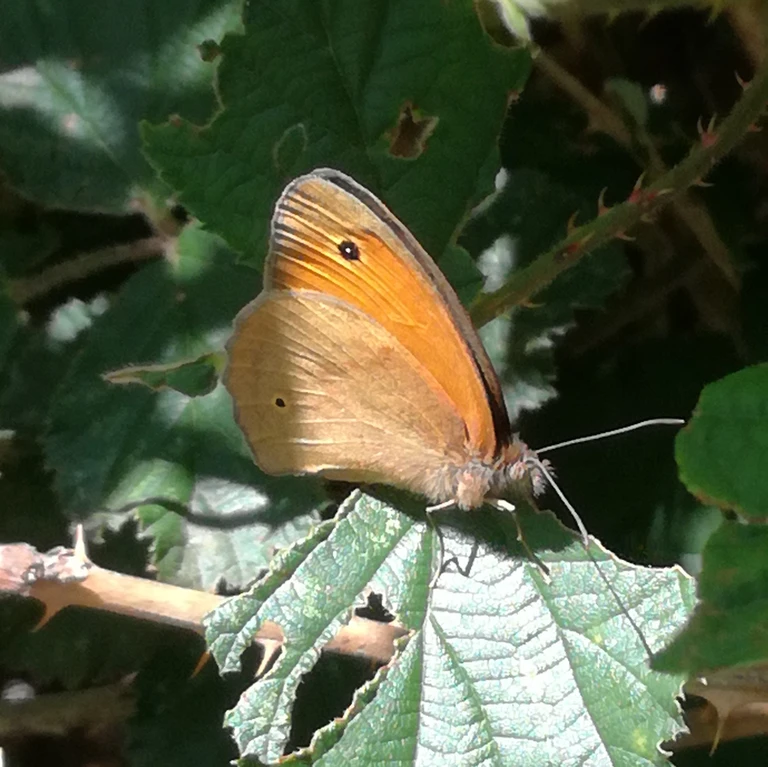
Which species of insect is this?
Maniola jurtina
